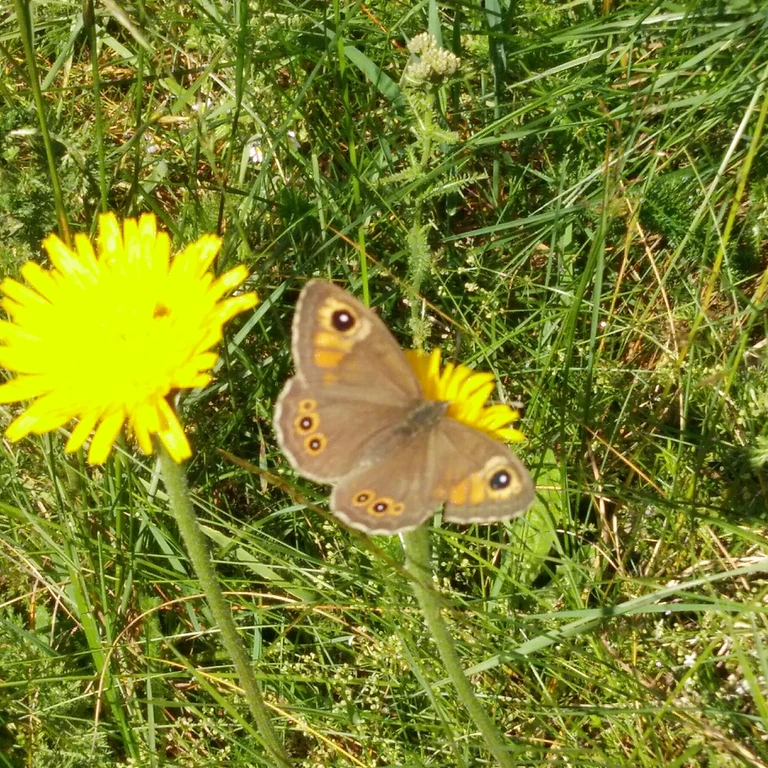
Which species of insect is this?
Lasiommata maera (also Pararge maera)
